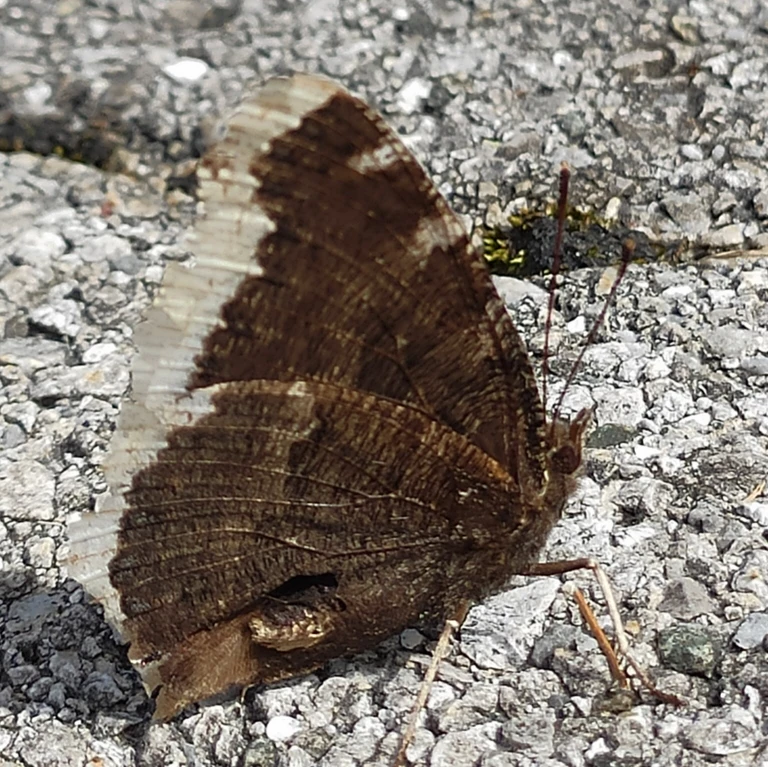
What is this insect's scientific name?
Nymphalis antiopa
